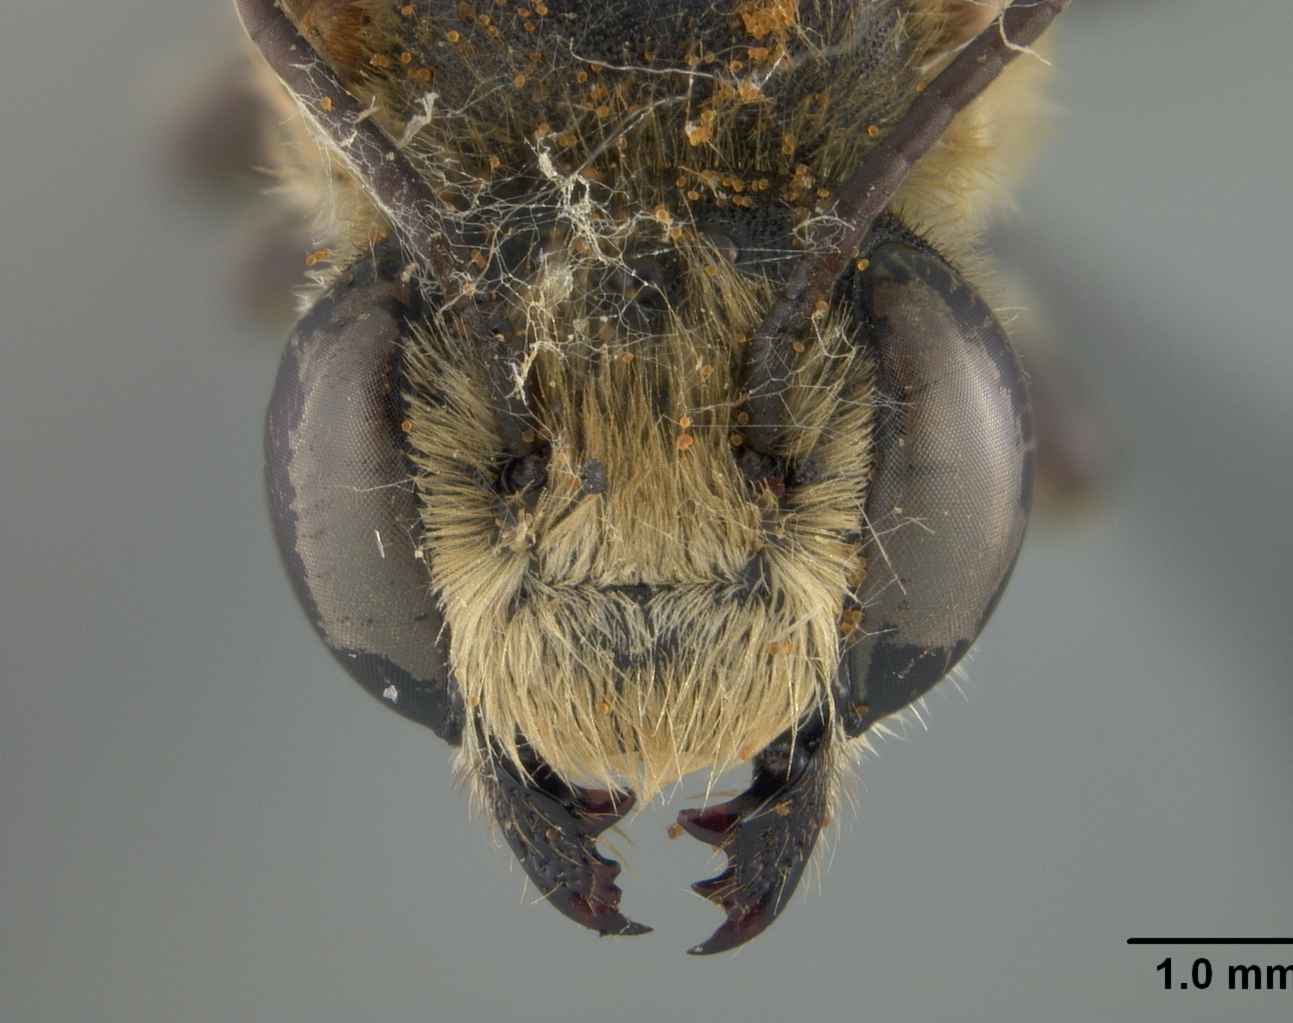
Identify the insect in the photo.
Megachile mcgregori
